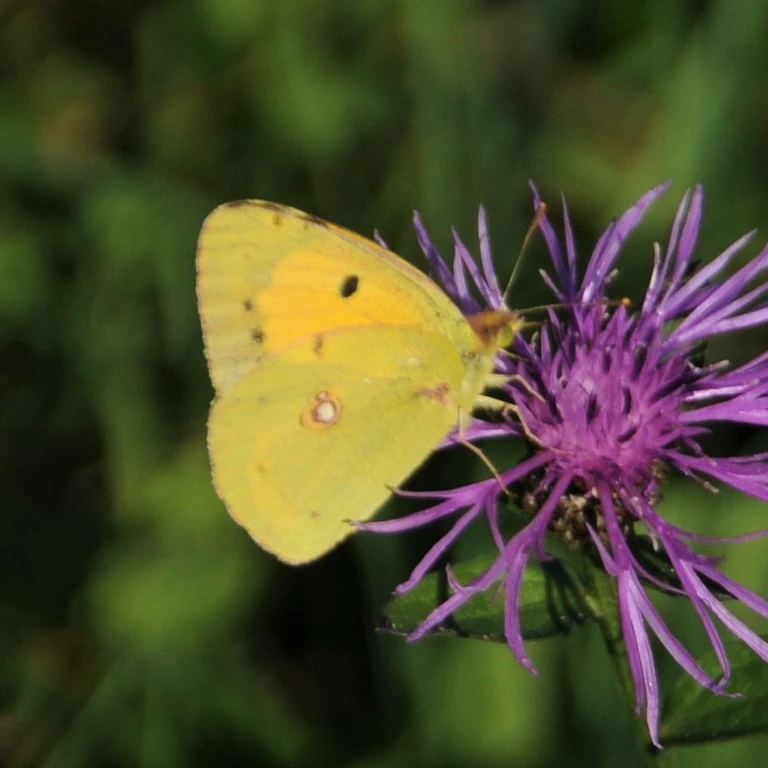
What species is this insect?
Colias croceus
